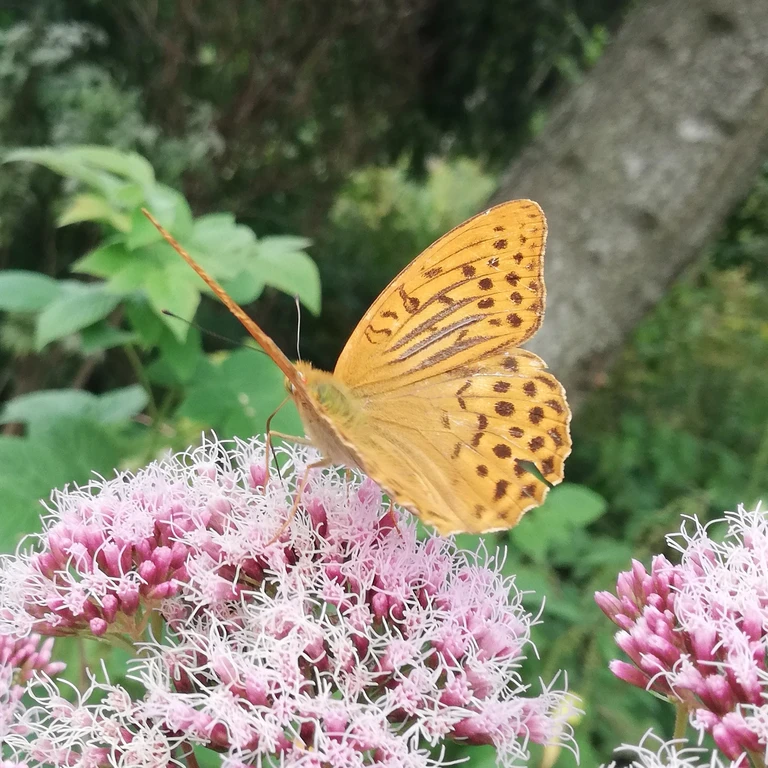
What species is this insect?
Argynnis paphia
